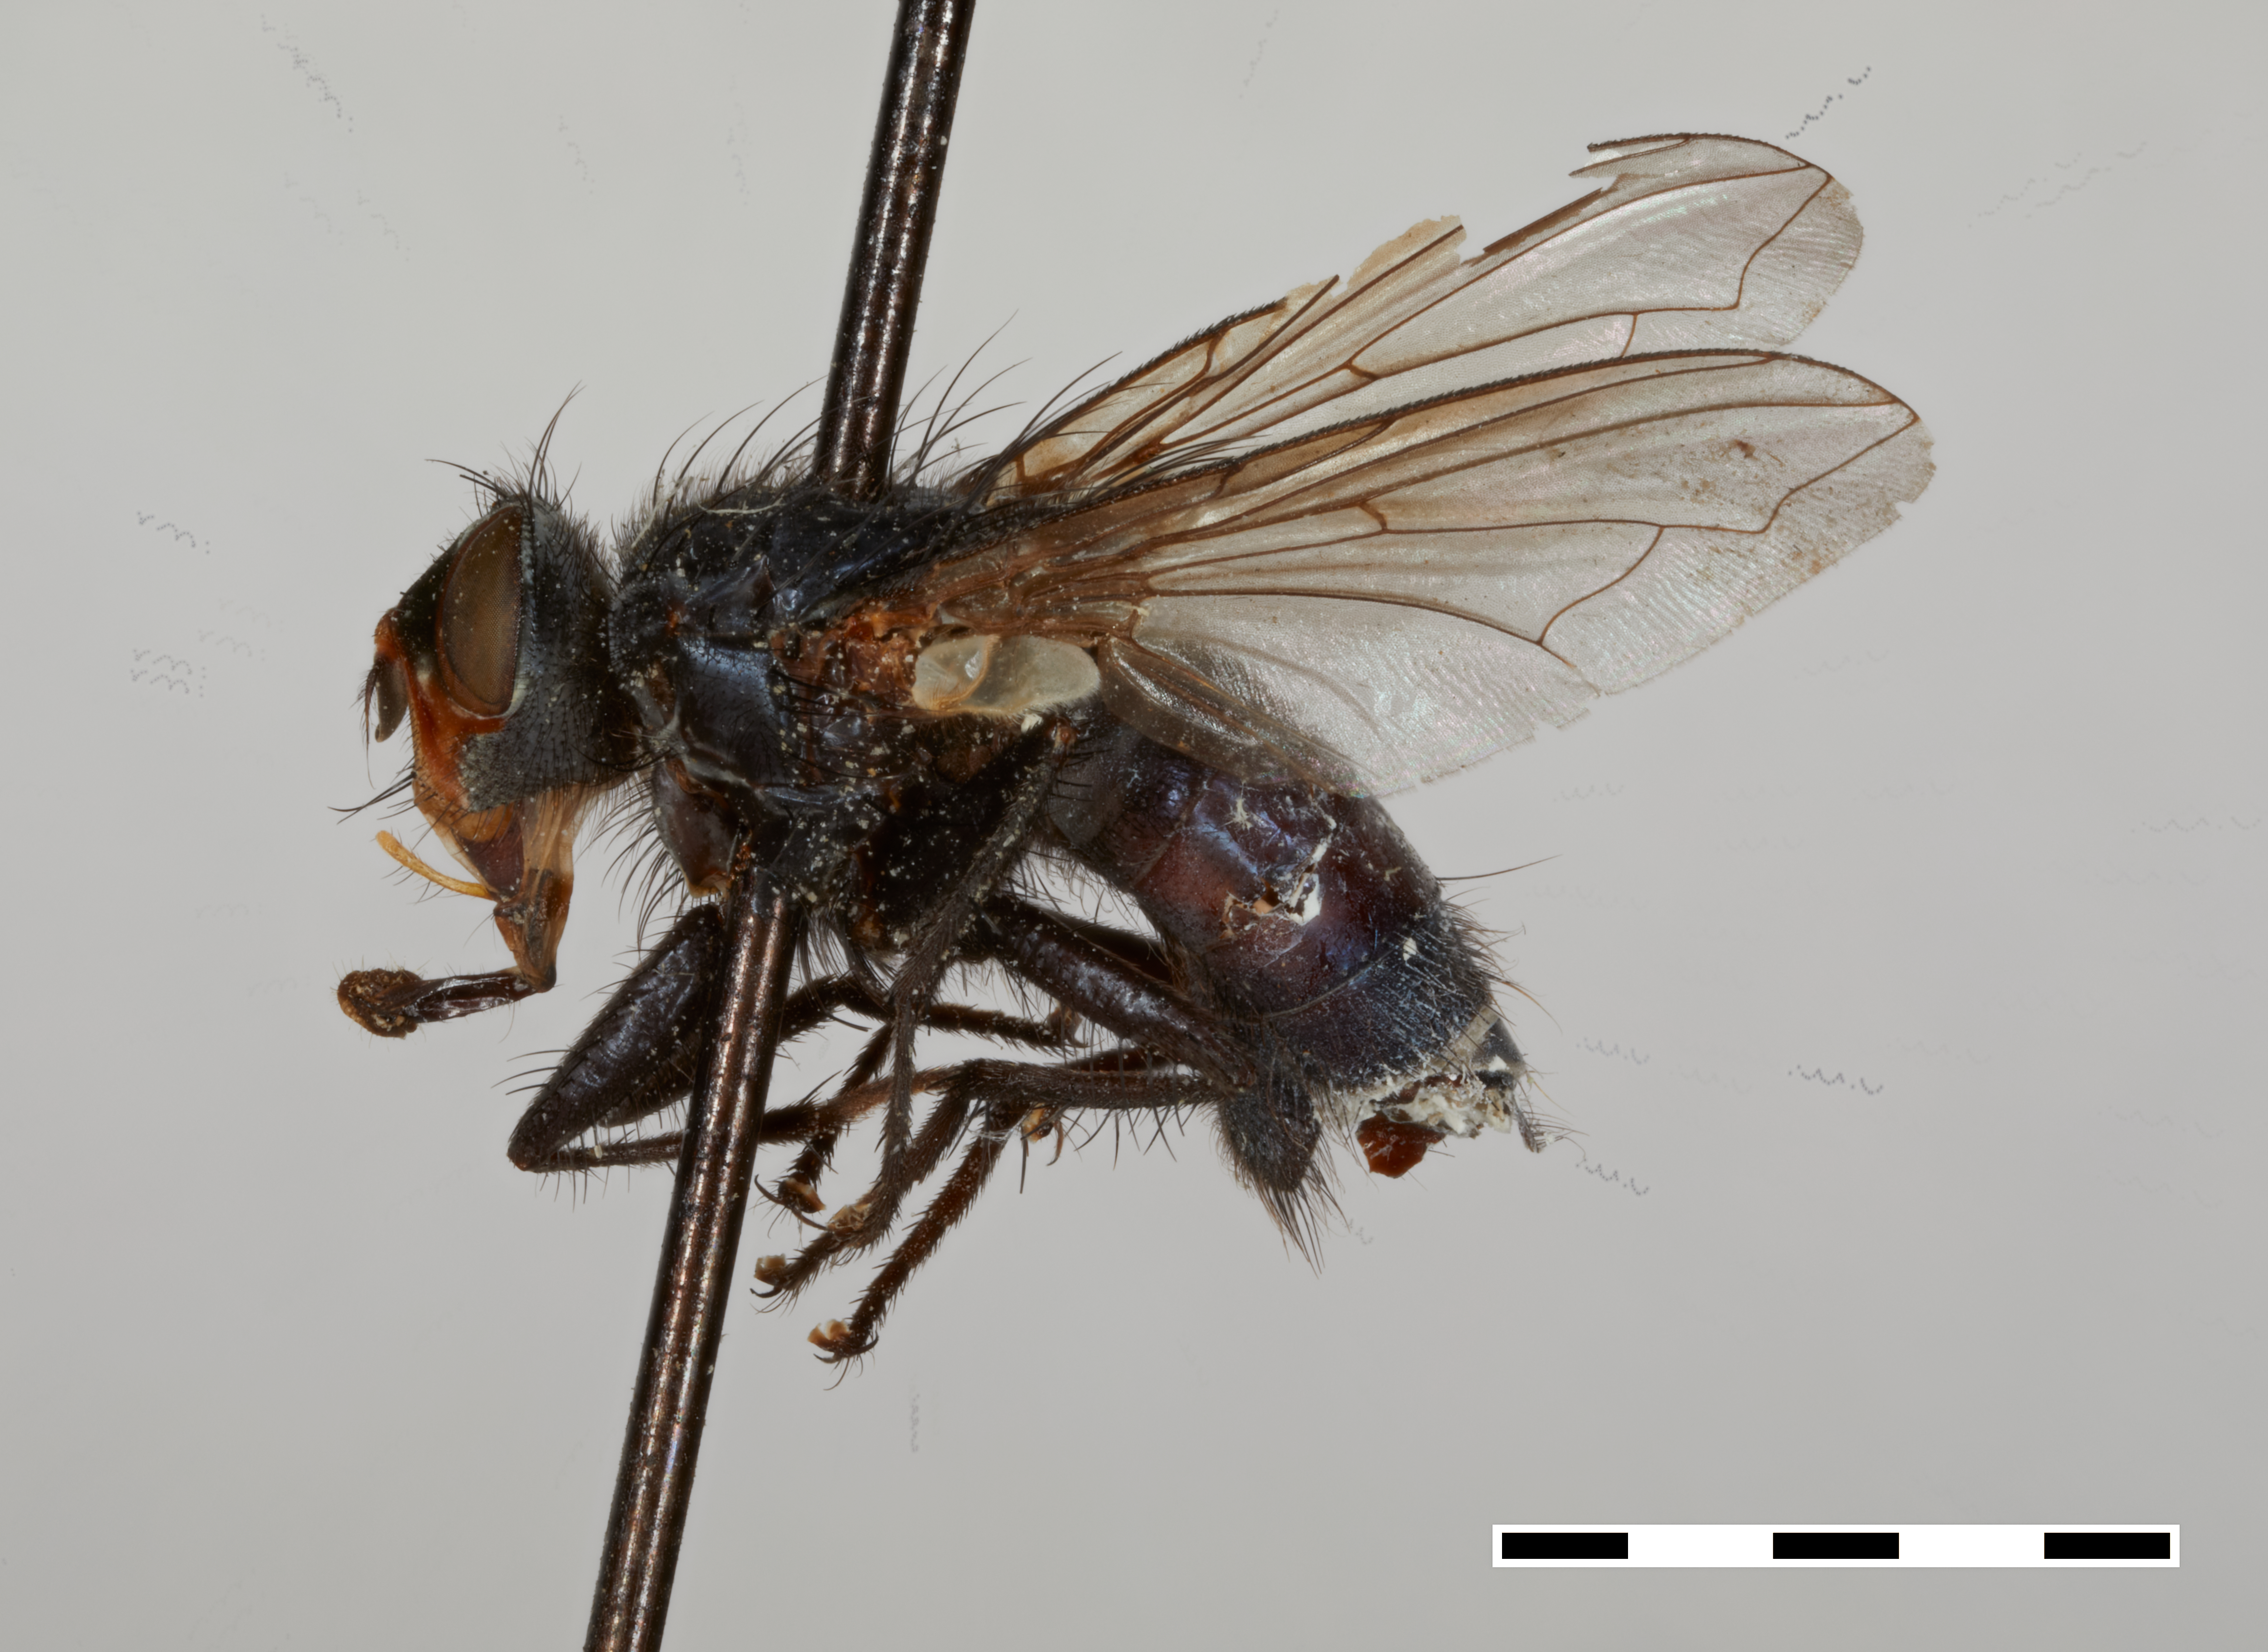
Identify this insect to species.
Acronesia anana
